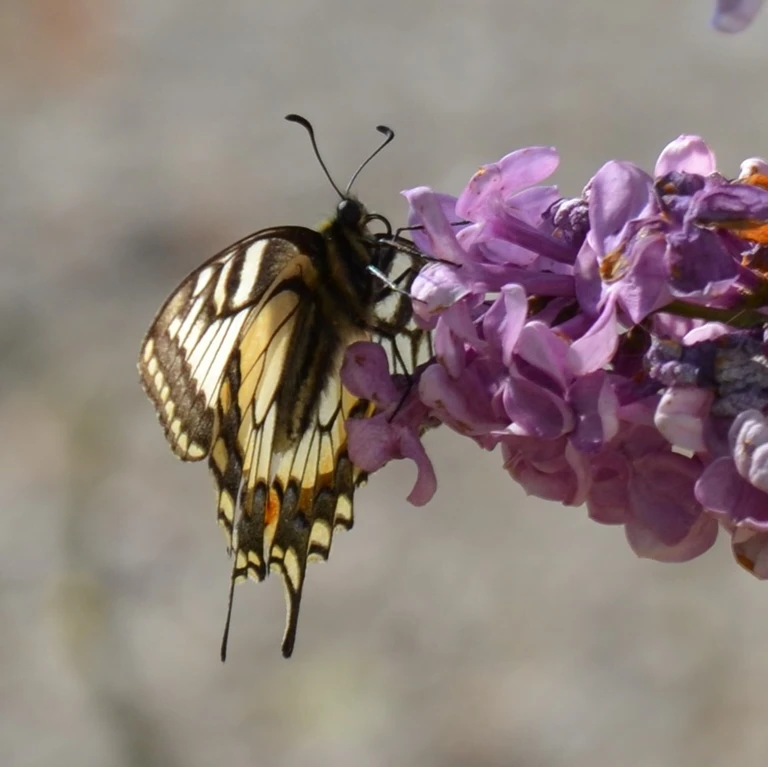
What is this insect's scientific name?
Papilio machaon
